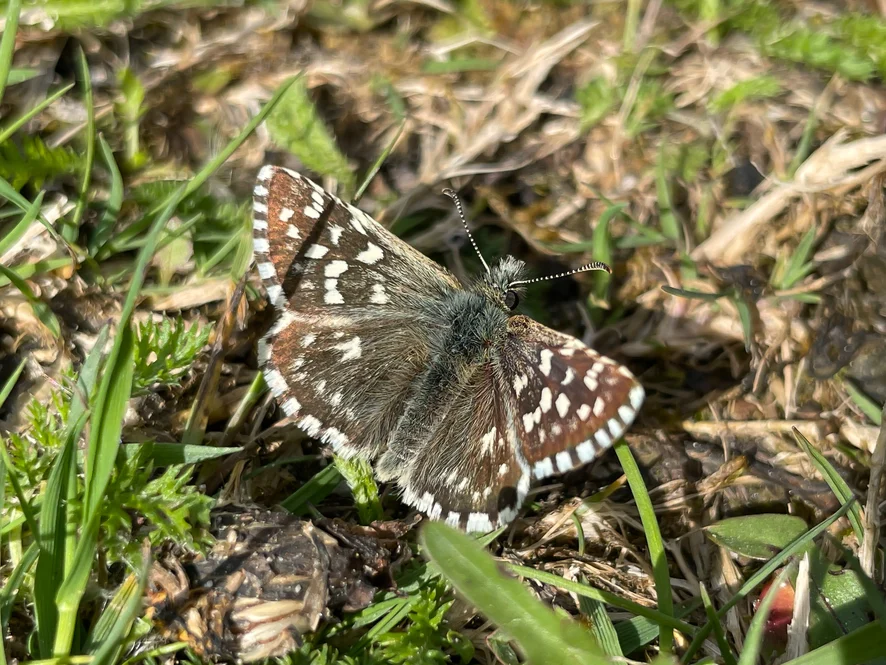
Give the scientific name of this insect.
Pyrgus malvae
